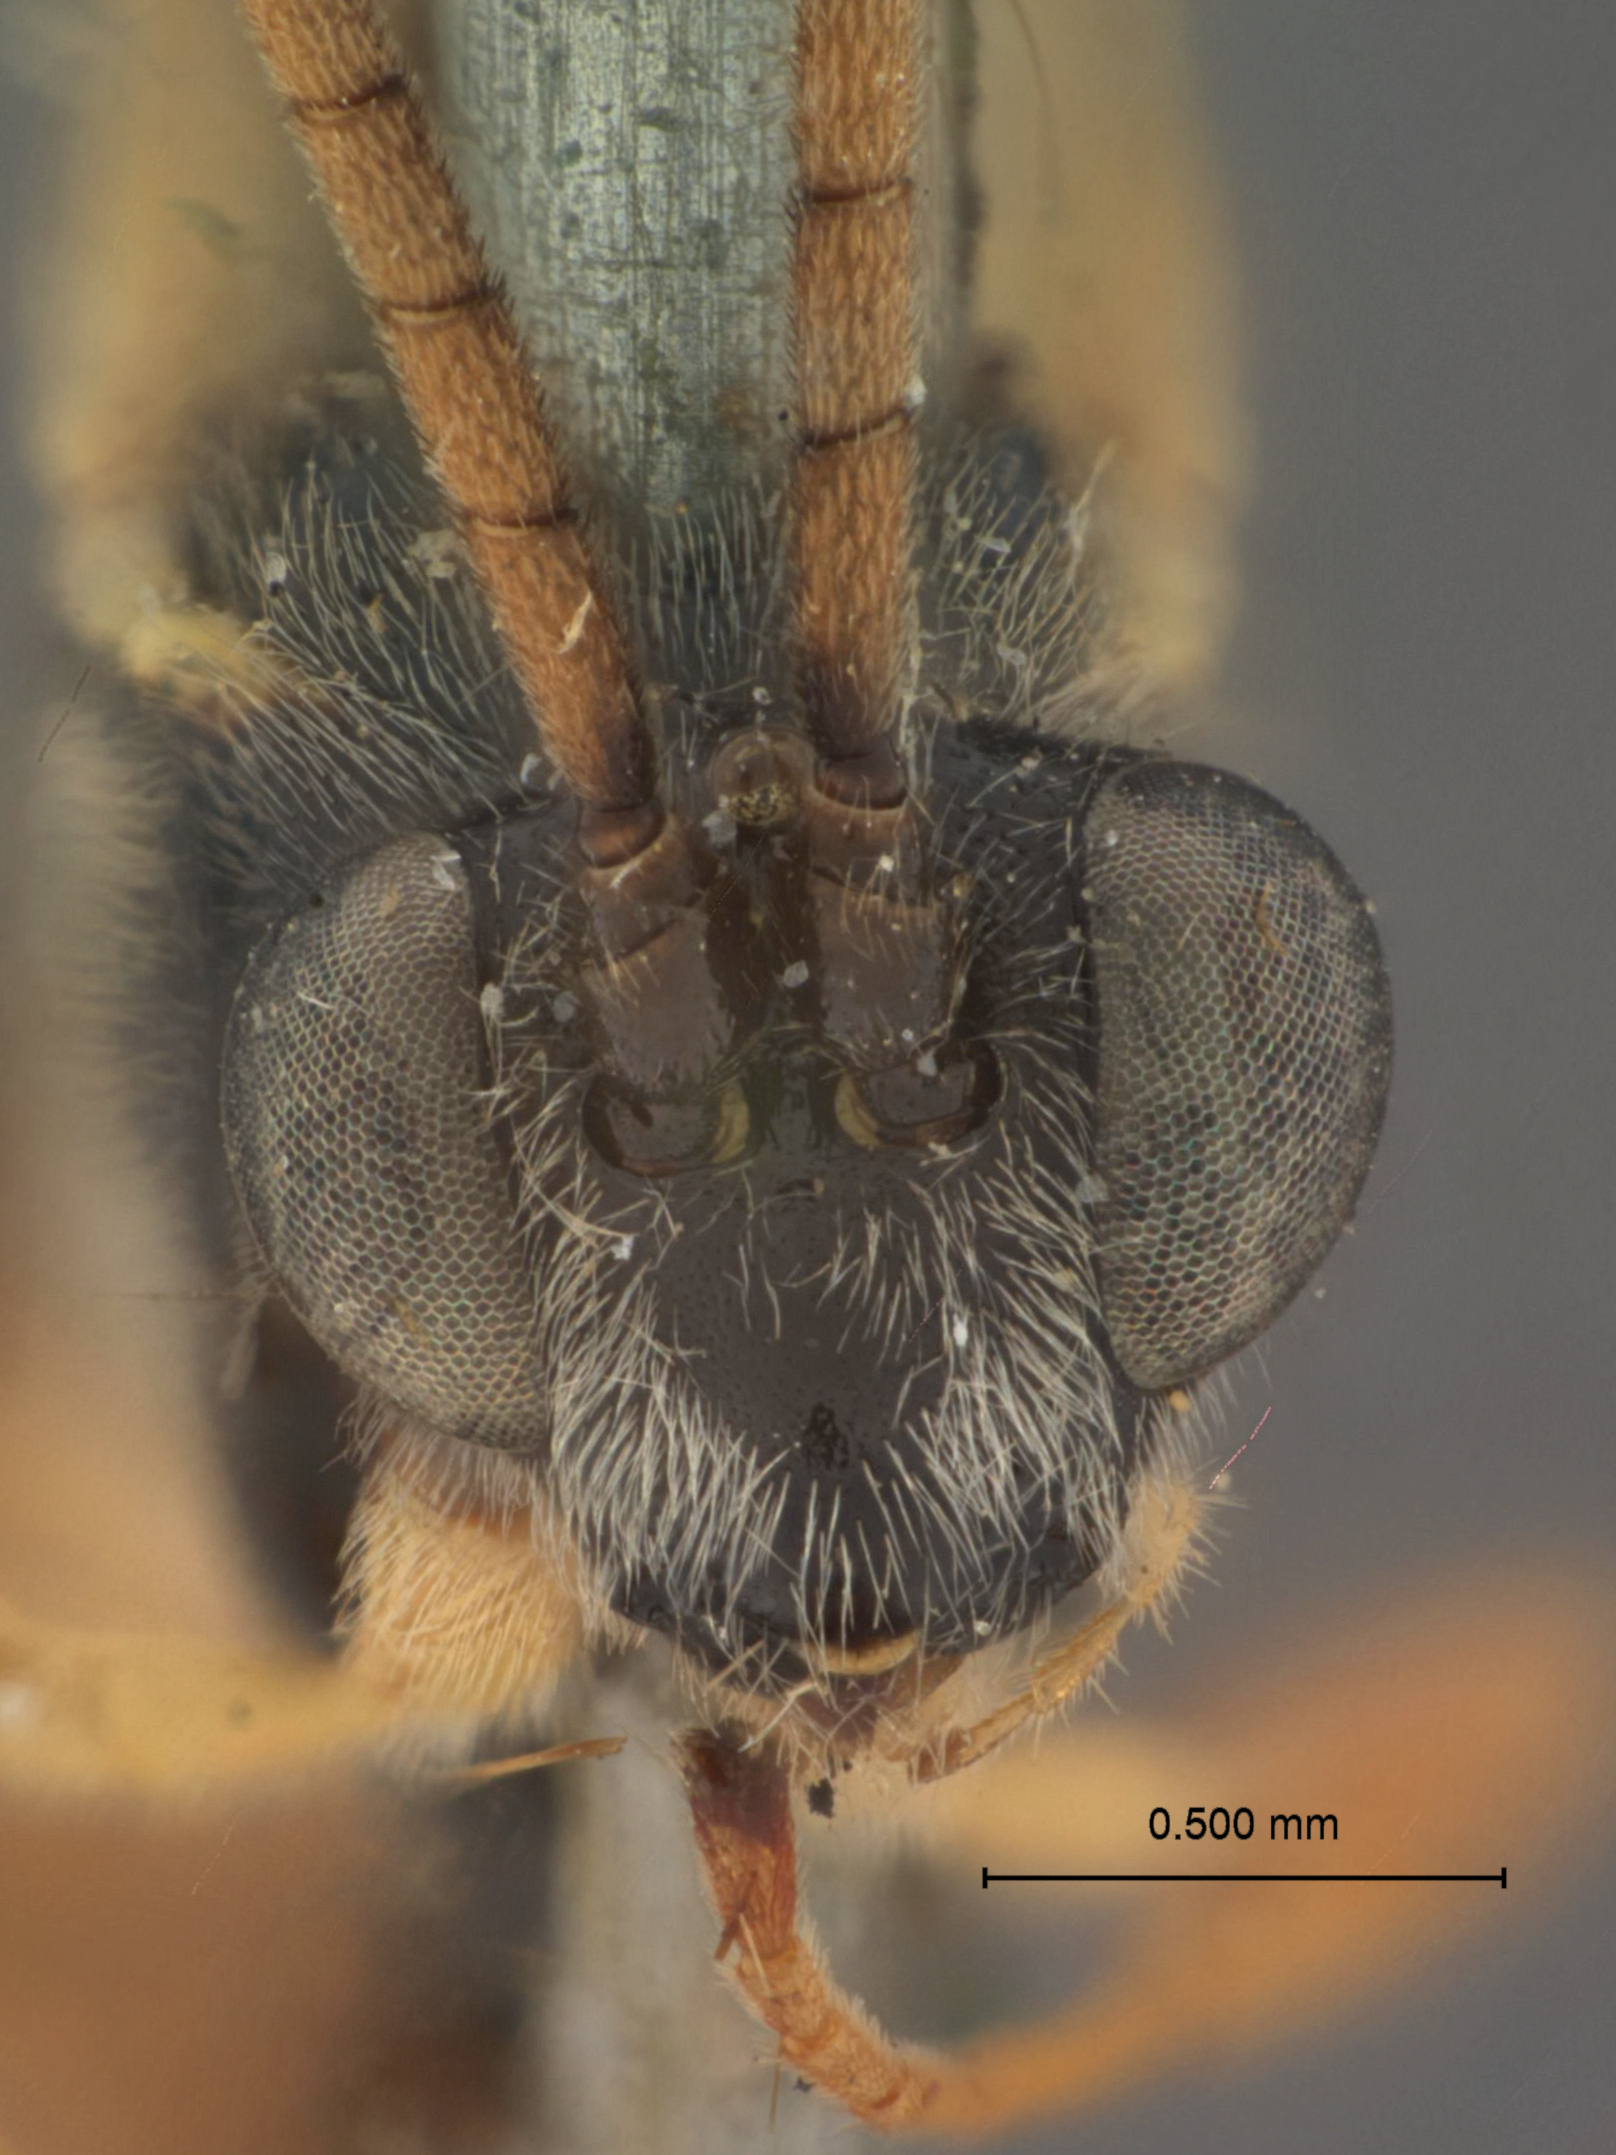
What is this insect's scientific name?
Glypta kincaidi
